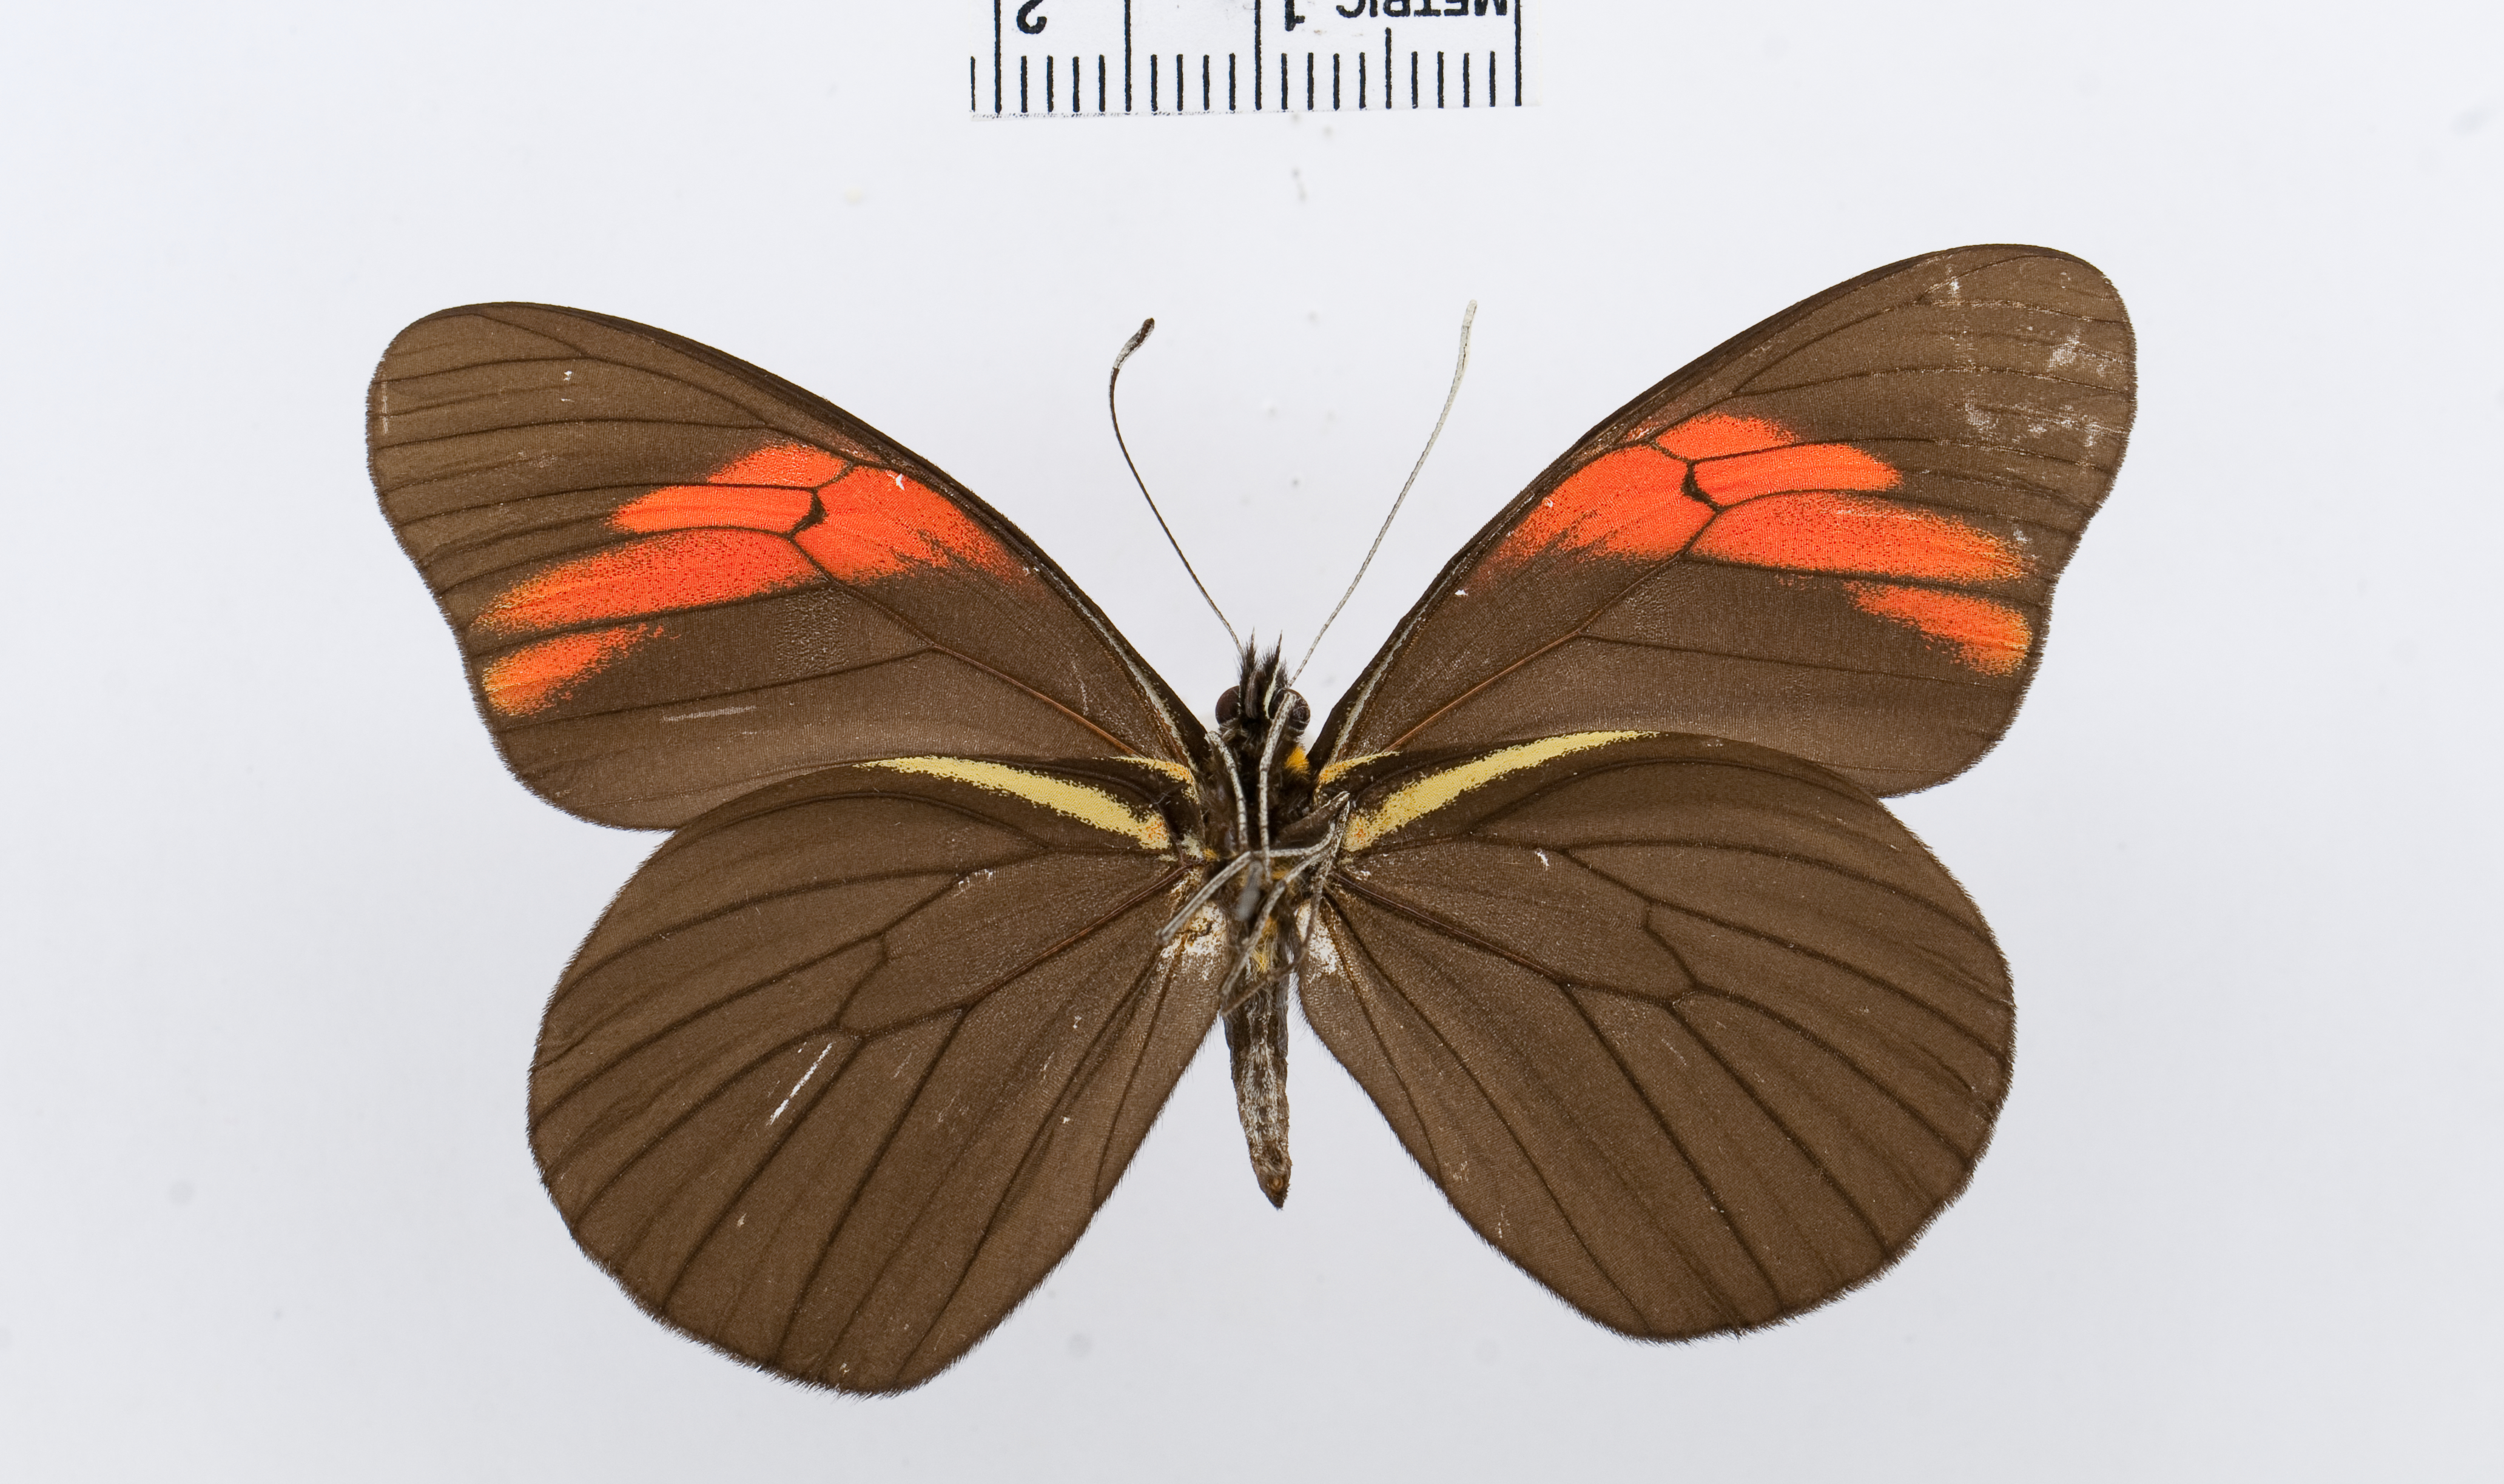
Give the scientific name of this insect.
Pereute charops
